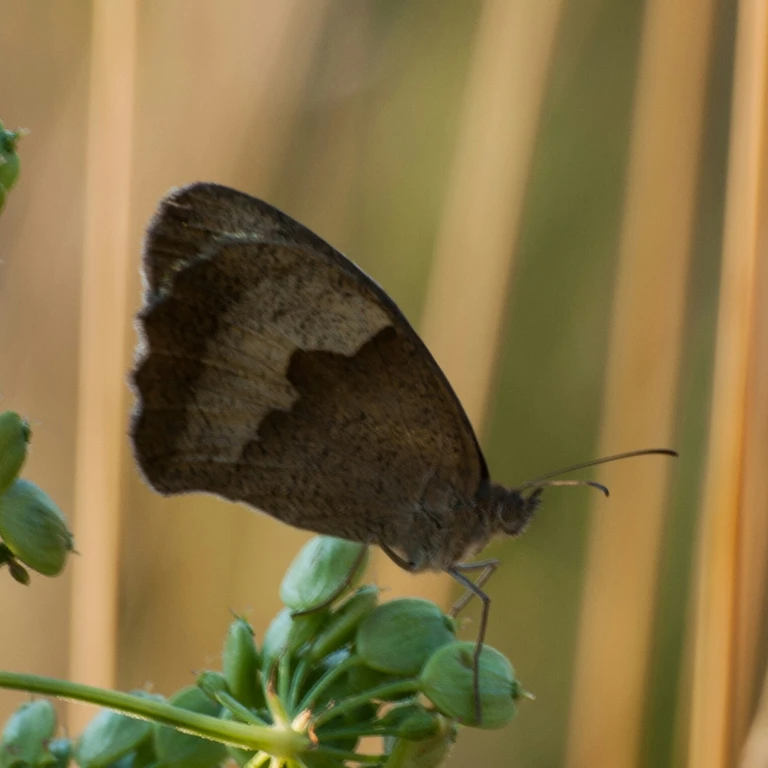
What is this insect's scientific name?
Maniola jurtina
